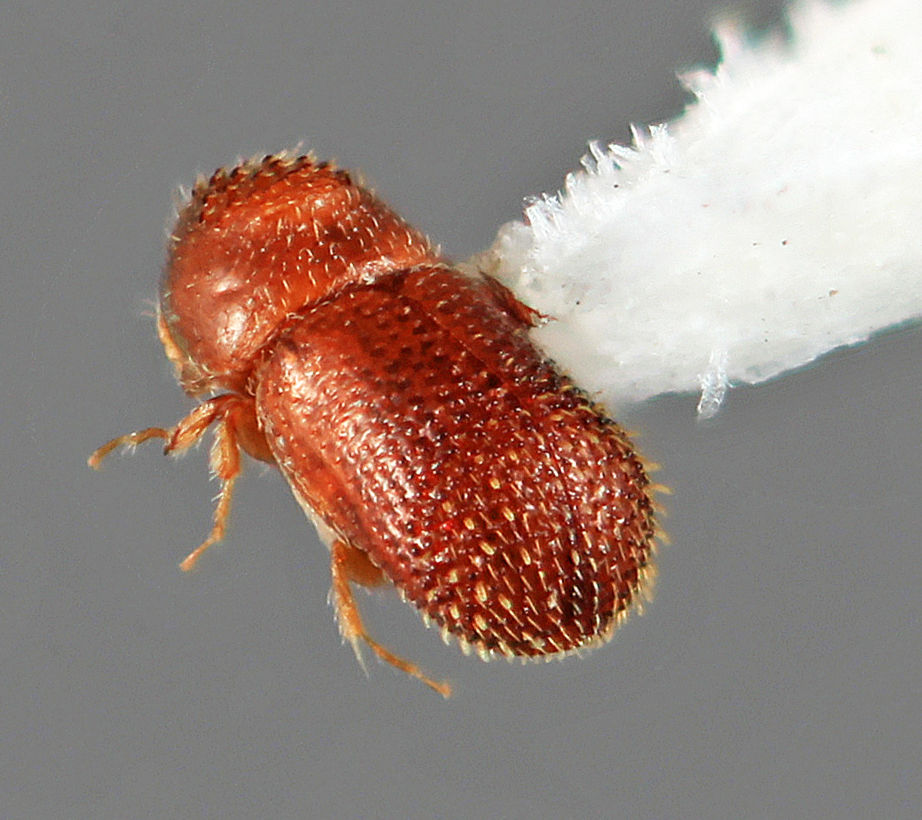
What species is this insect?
Pseudothysanoes atomus
